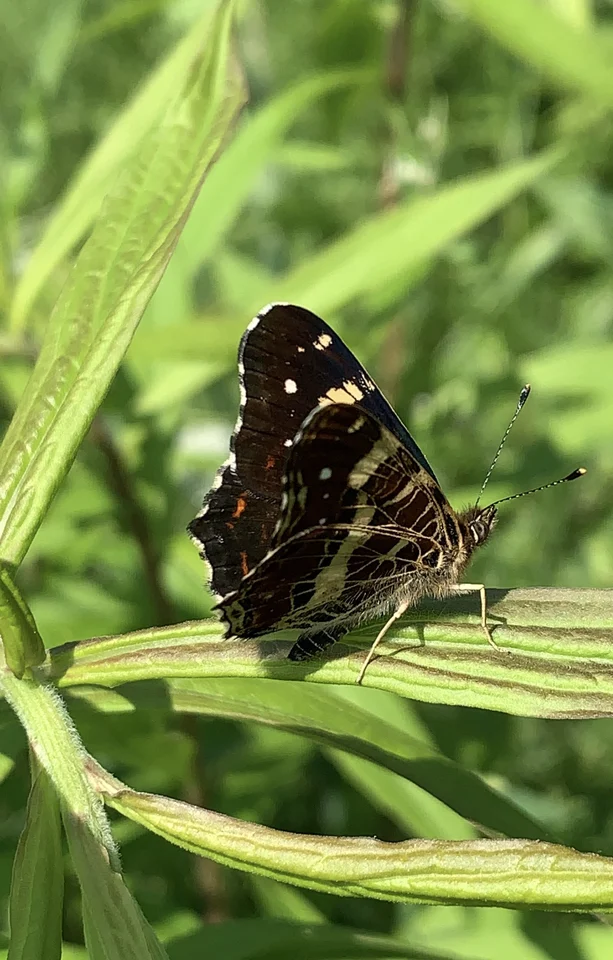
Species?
Araschnia levana
